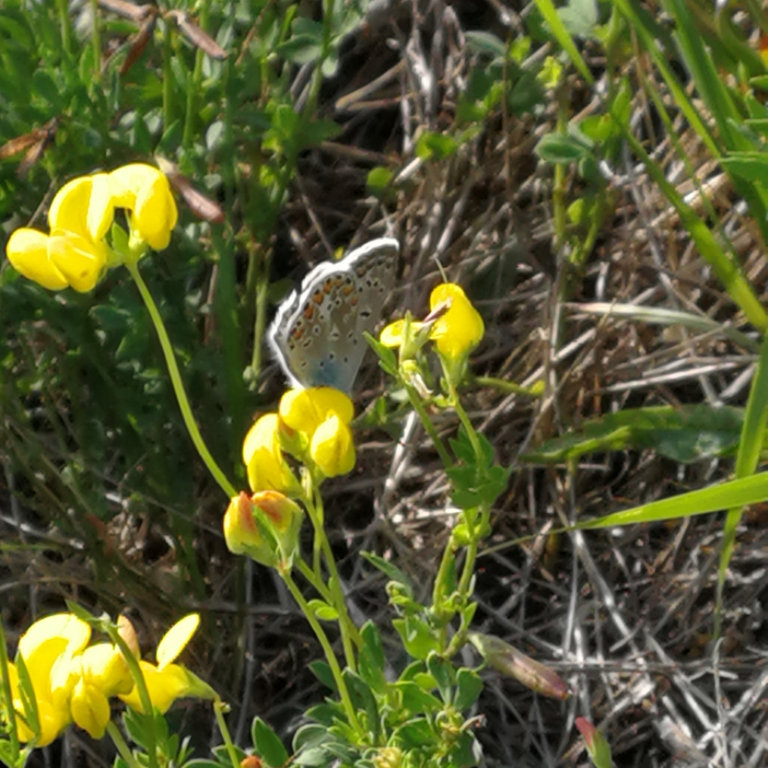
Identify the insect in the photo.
Polyommatus icarus
